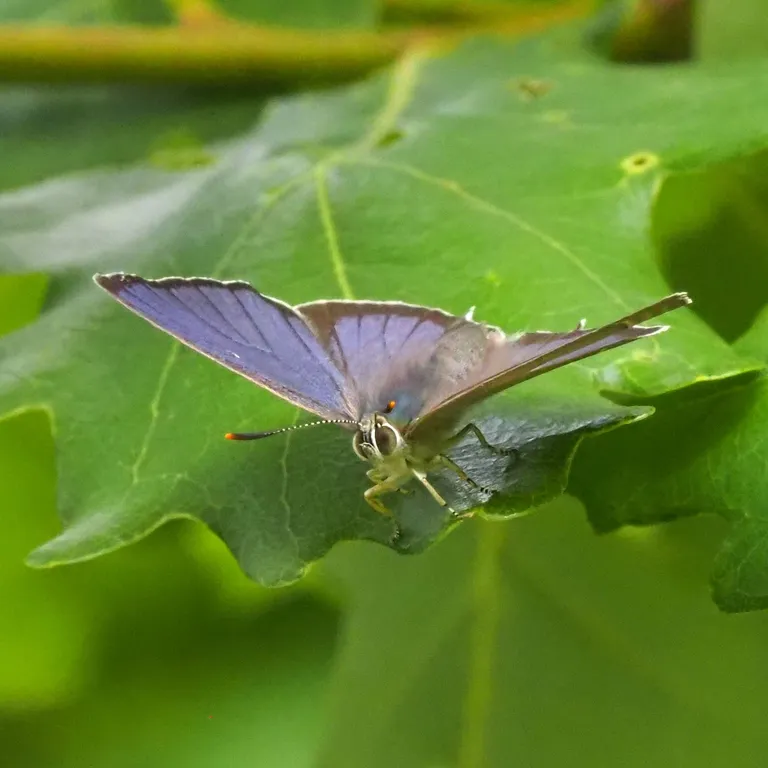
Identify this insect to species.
Favonius quercus (also Quercusia quercus)
